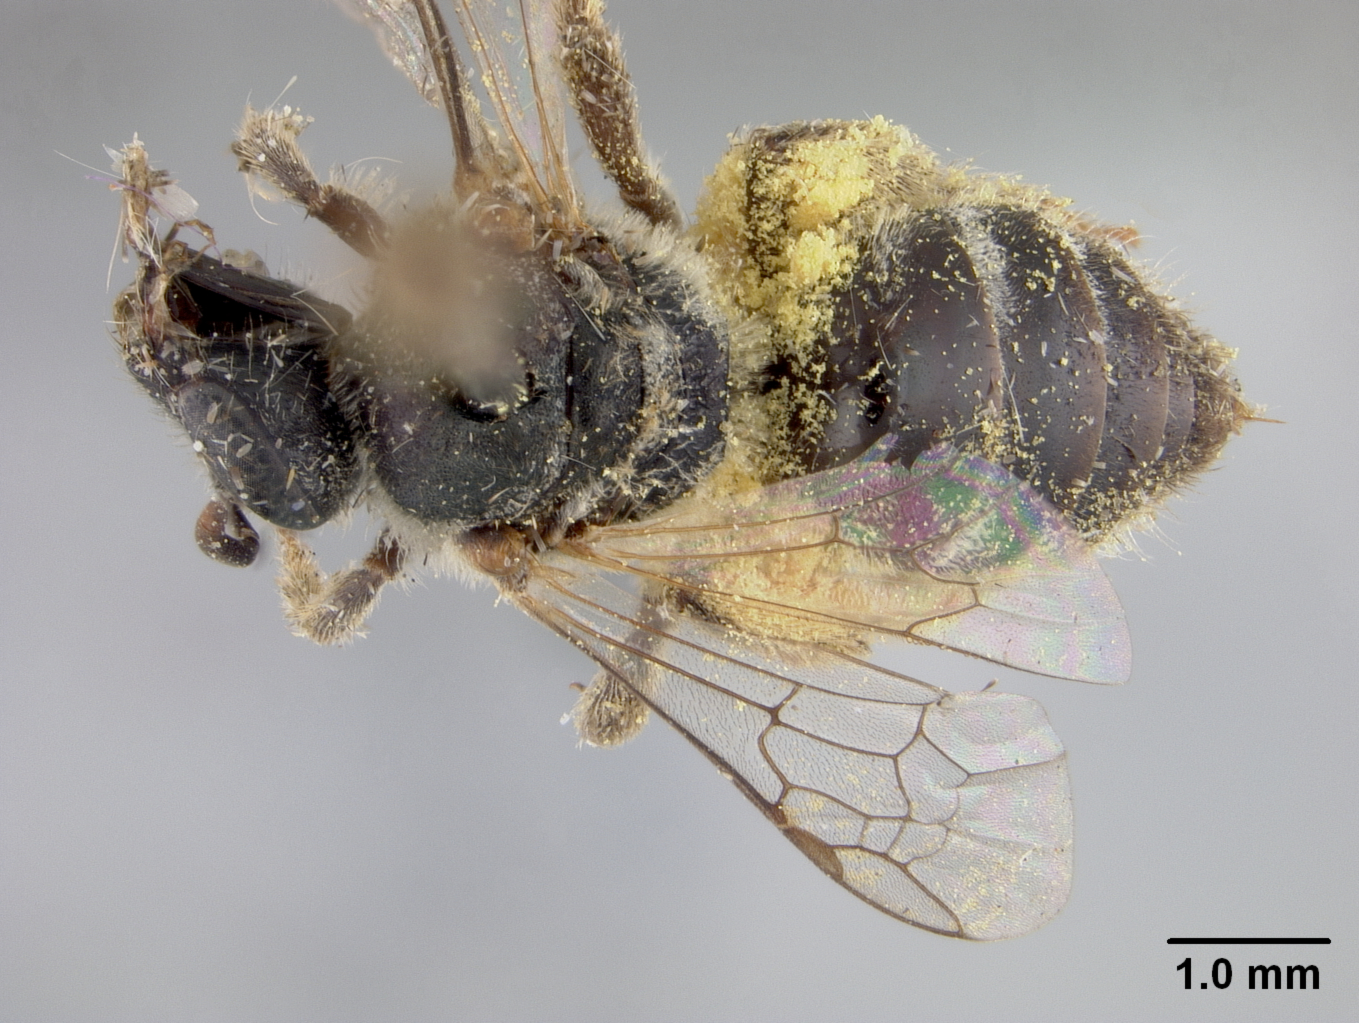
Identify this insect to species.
Lasioglossum nakhlauense
